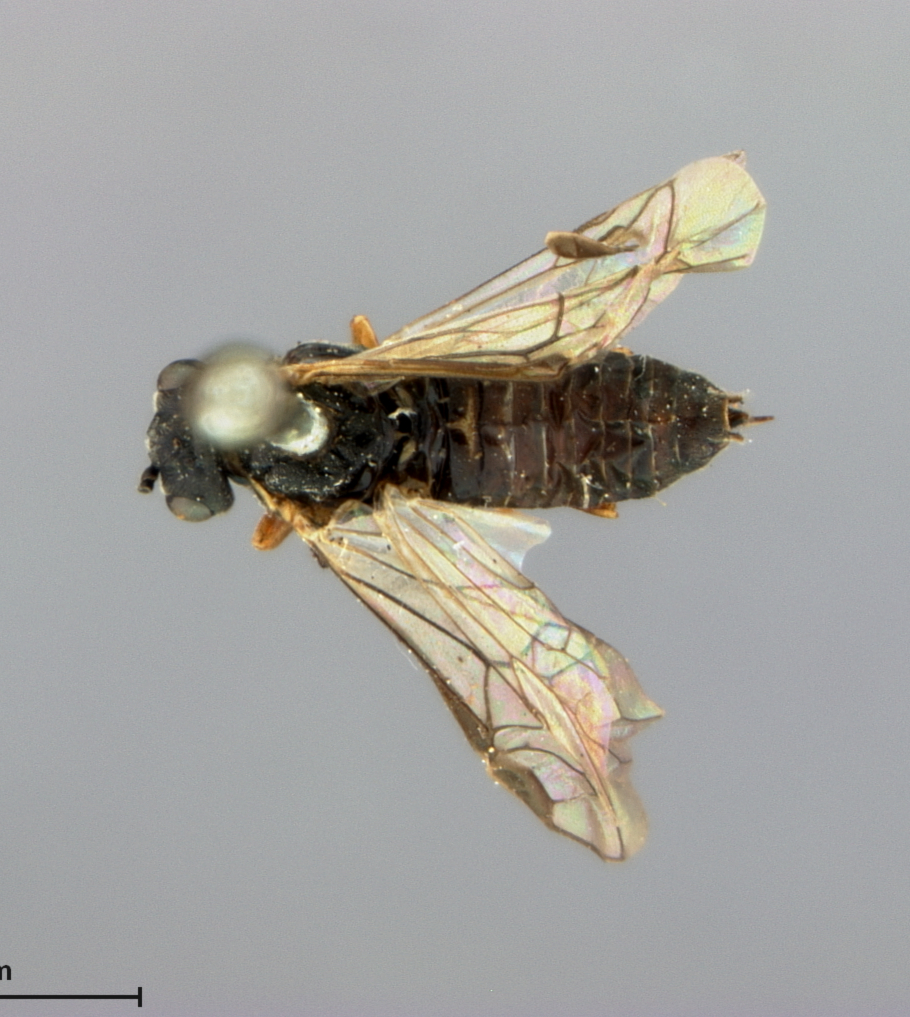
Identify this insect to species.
Periclista subtruncata
